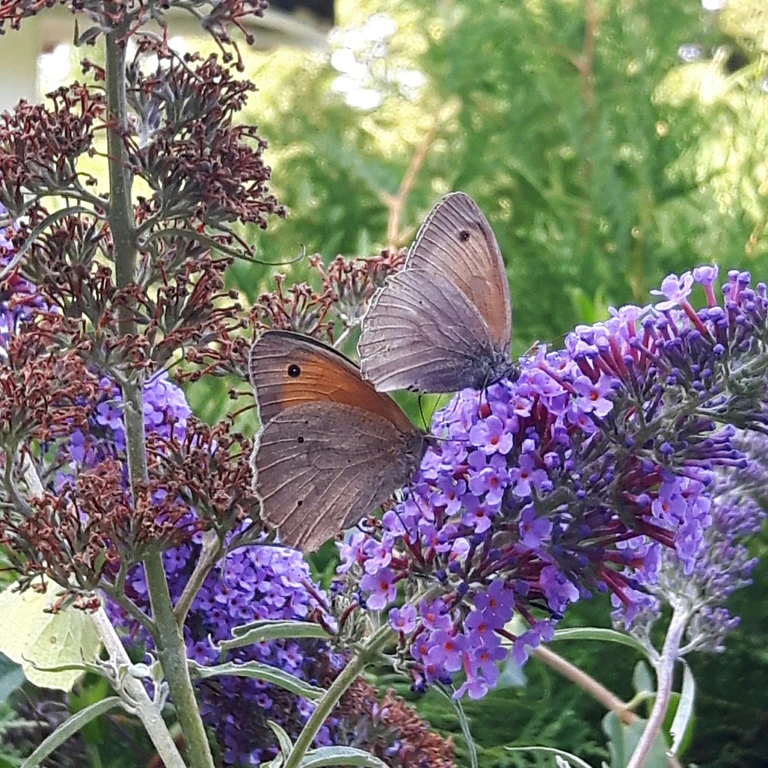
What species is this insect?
Maniola jurtina
